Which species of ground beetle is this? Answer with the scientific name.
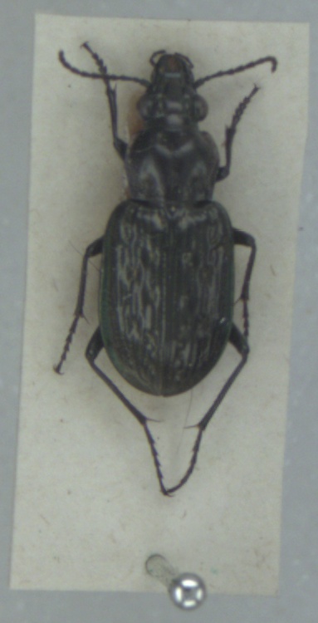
Blethisa multipunctata
